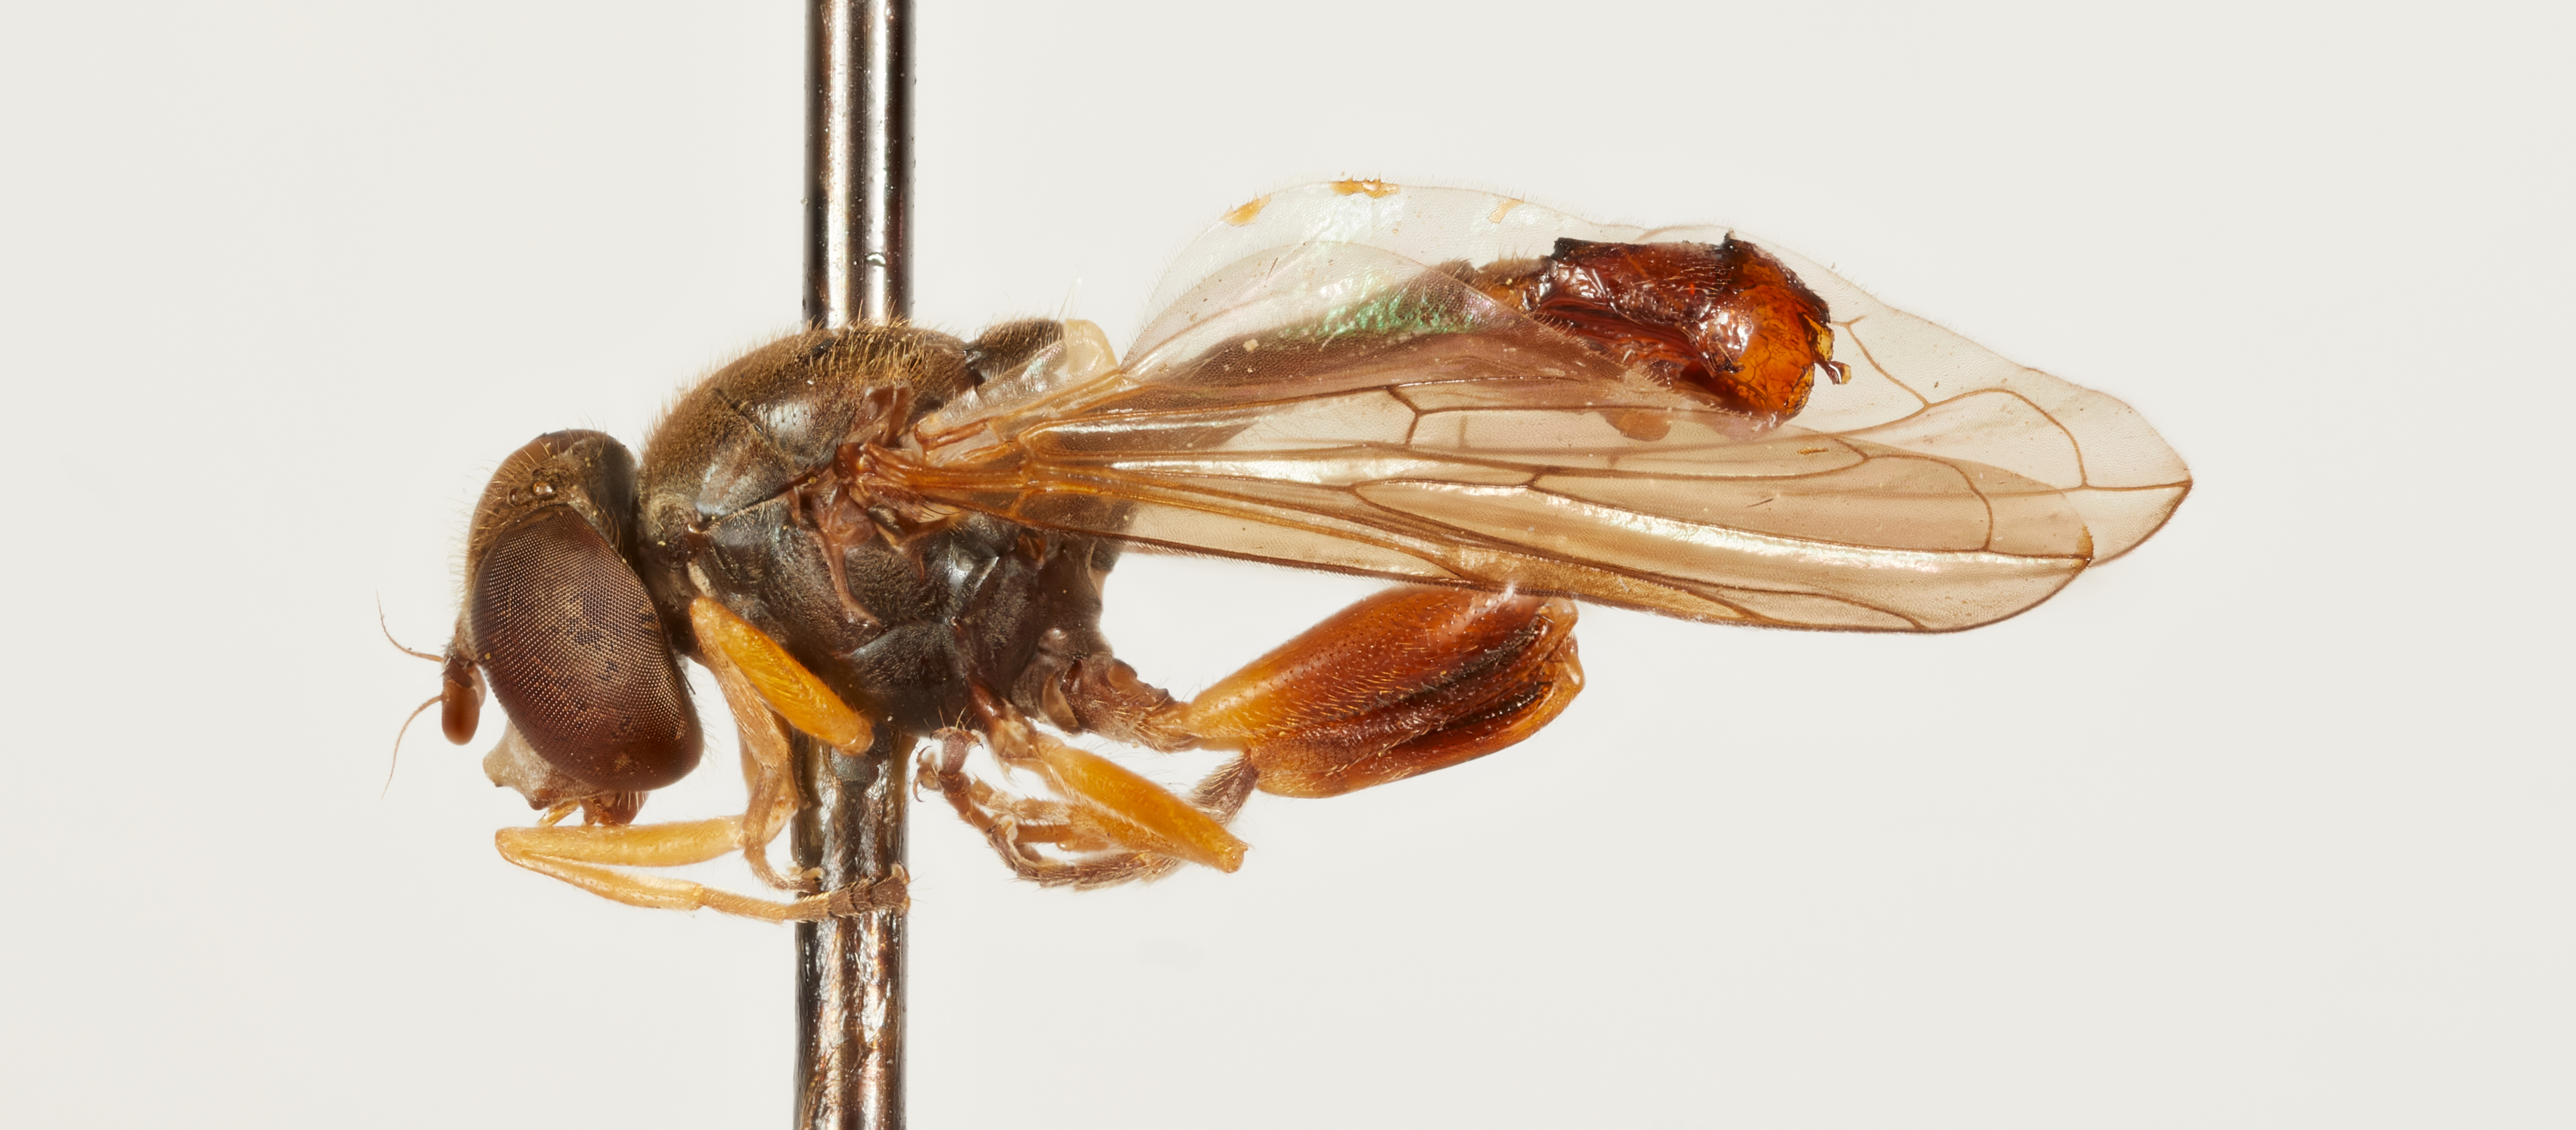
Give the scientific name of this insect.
Sphegina brimleyi
